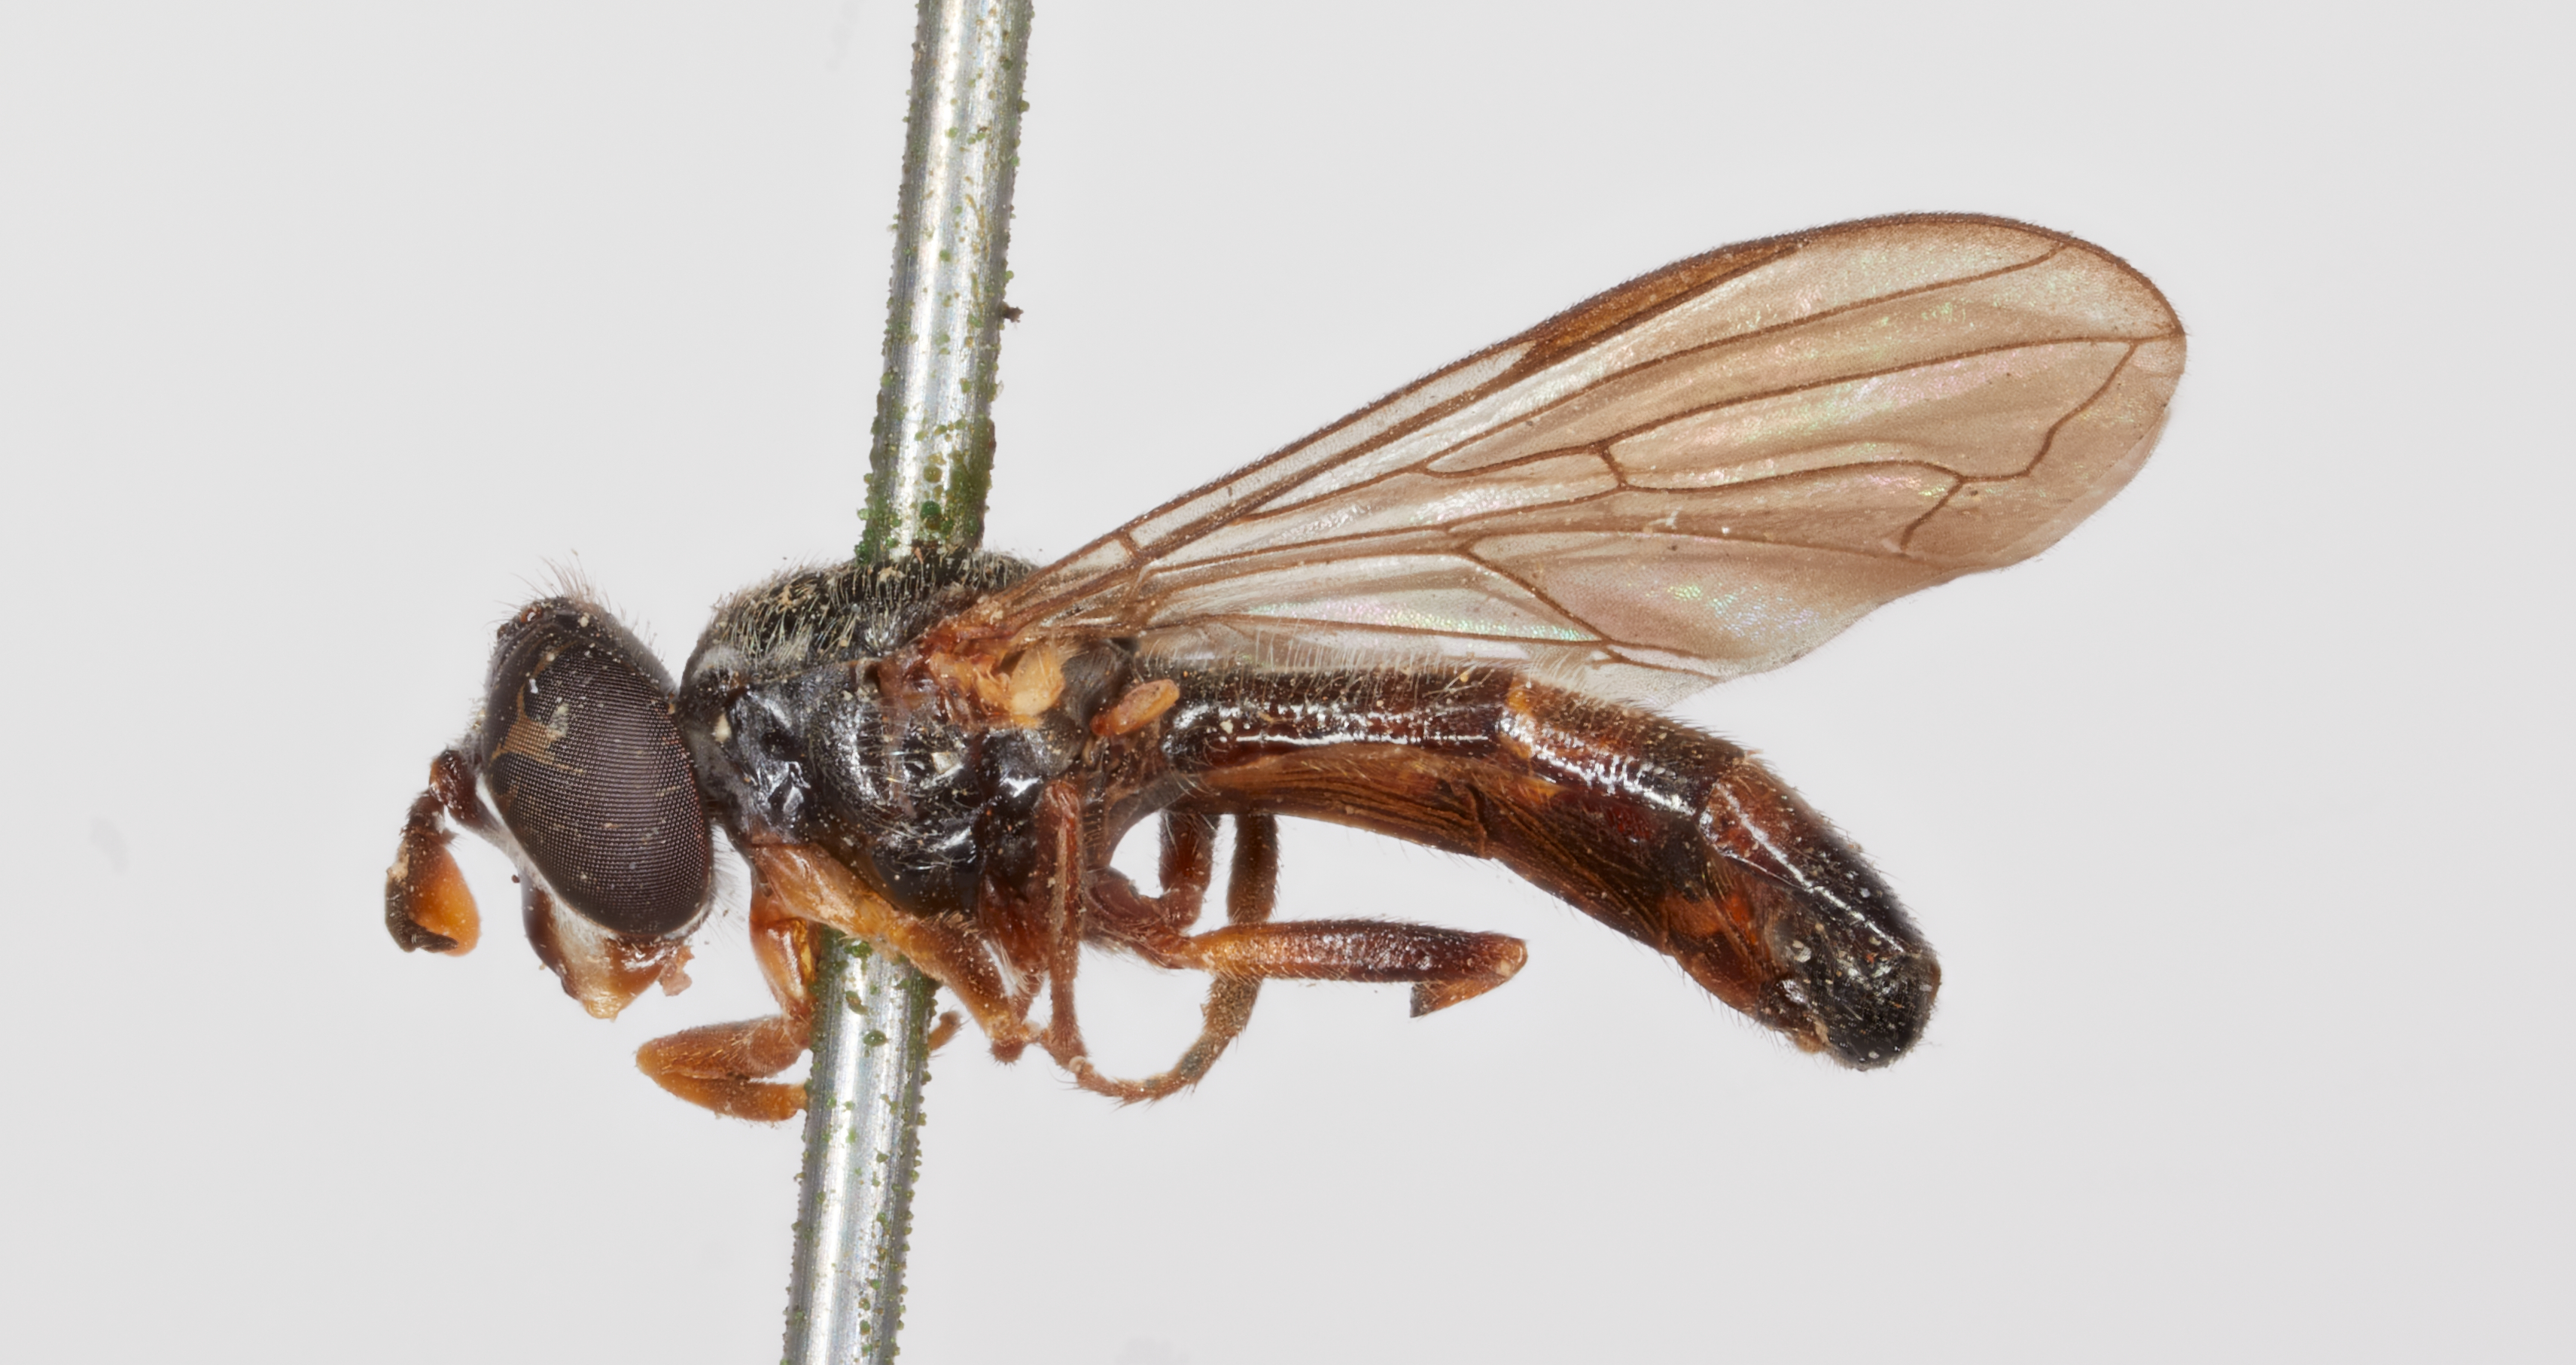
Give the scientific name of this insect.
Euceratomyia pergandei
